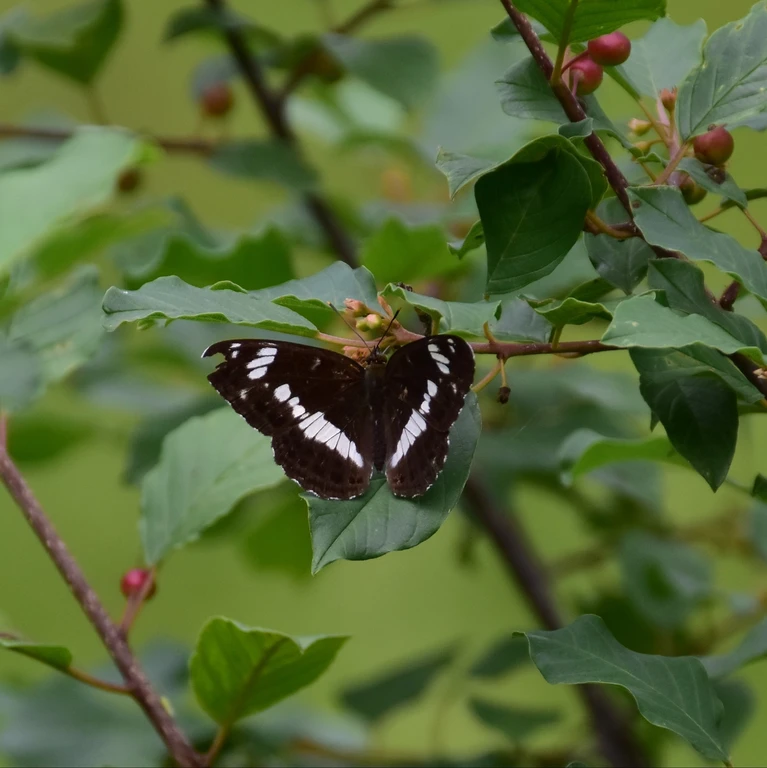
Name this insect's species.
Limenitis camilla (also Ladoga camilla)
